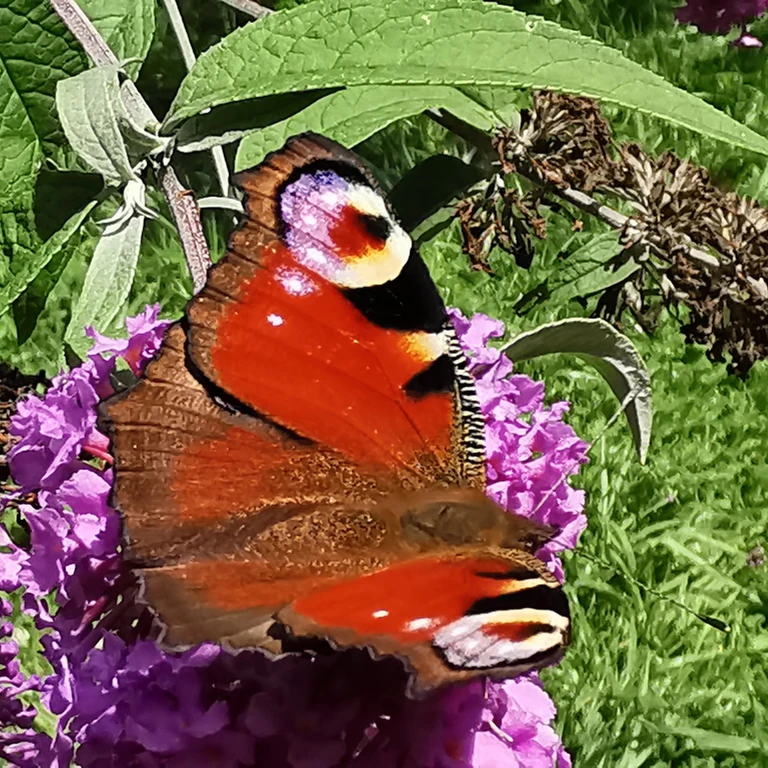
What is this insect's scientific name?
Aglais io
